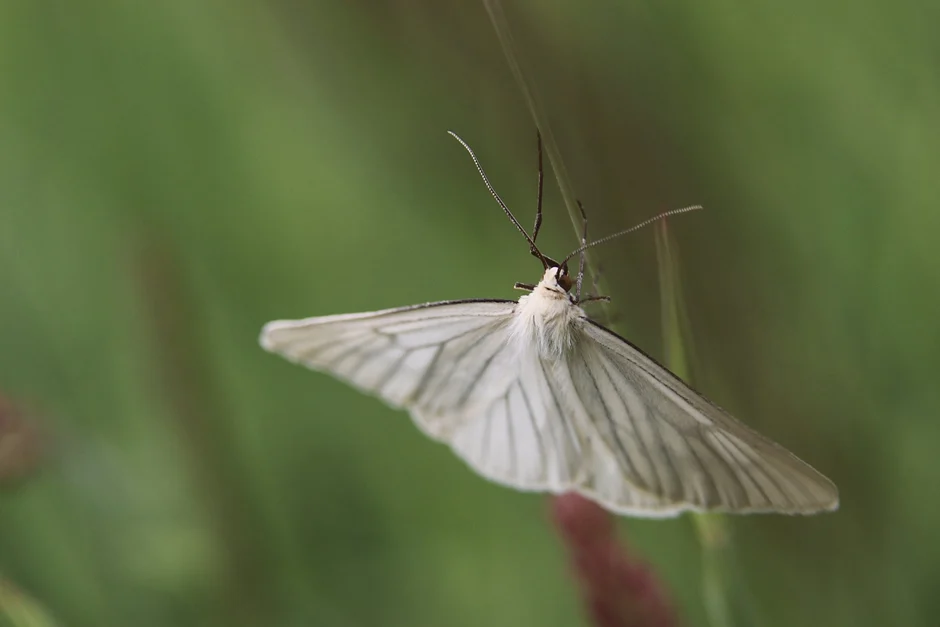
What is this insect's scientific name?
Siona lineata
